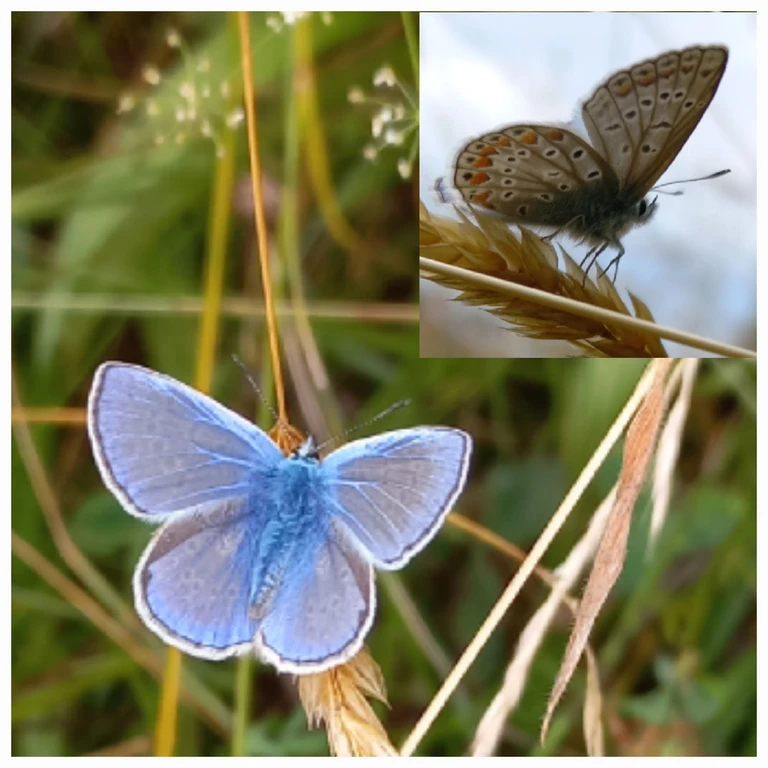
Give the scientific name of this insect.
Polyommatus icarus
